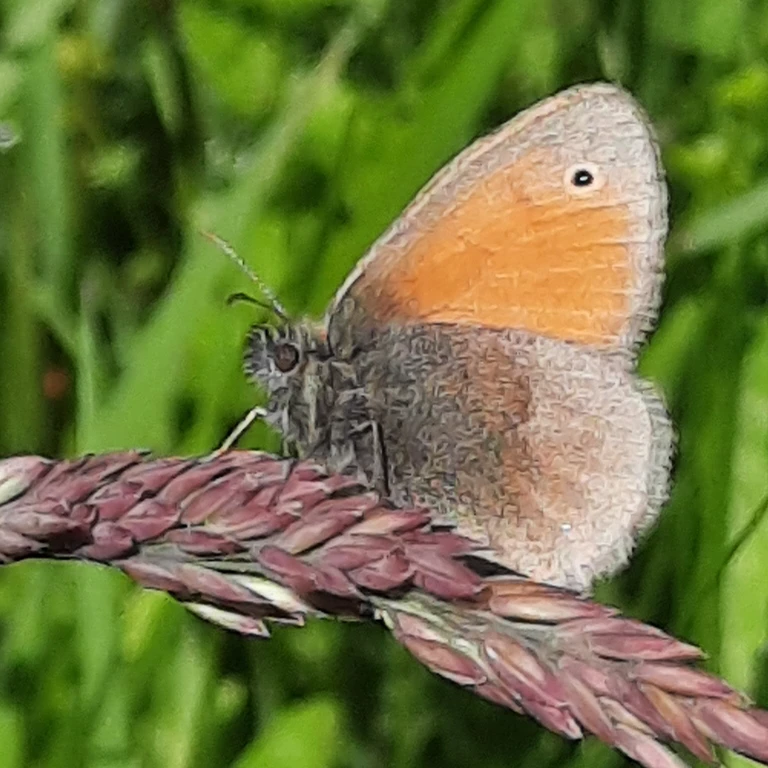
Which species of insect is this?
Coenonympha pamphilus
